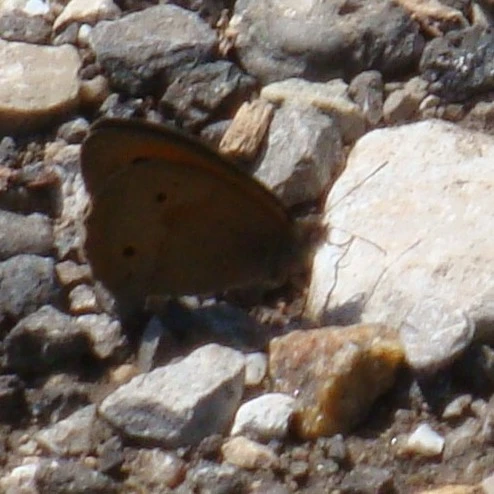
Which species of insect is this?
Maniola jurtina
